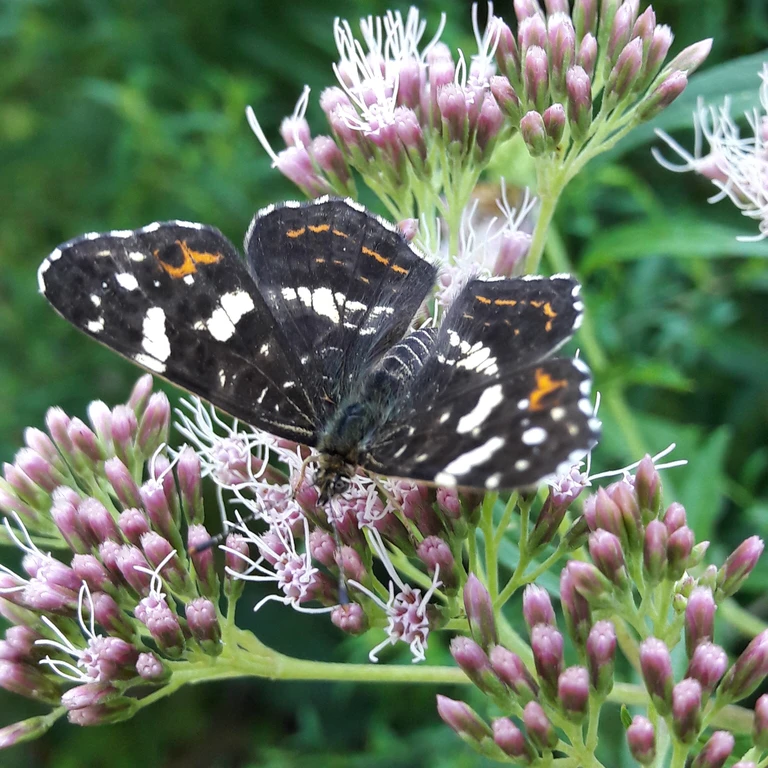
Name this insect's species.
Araschnia levana
